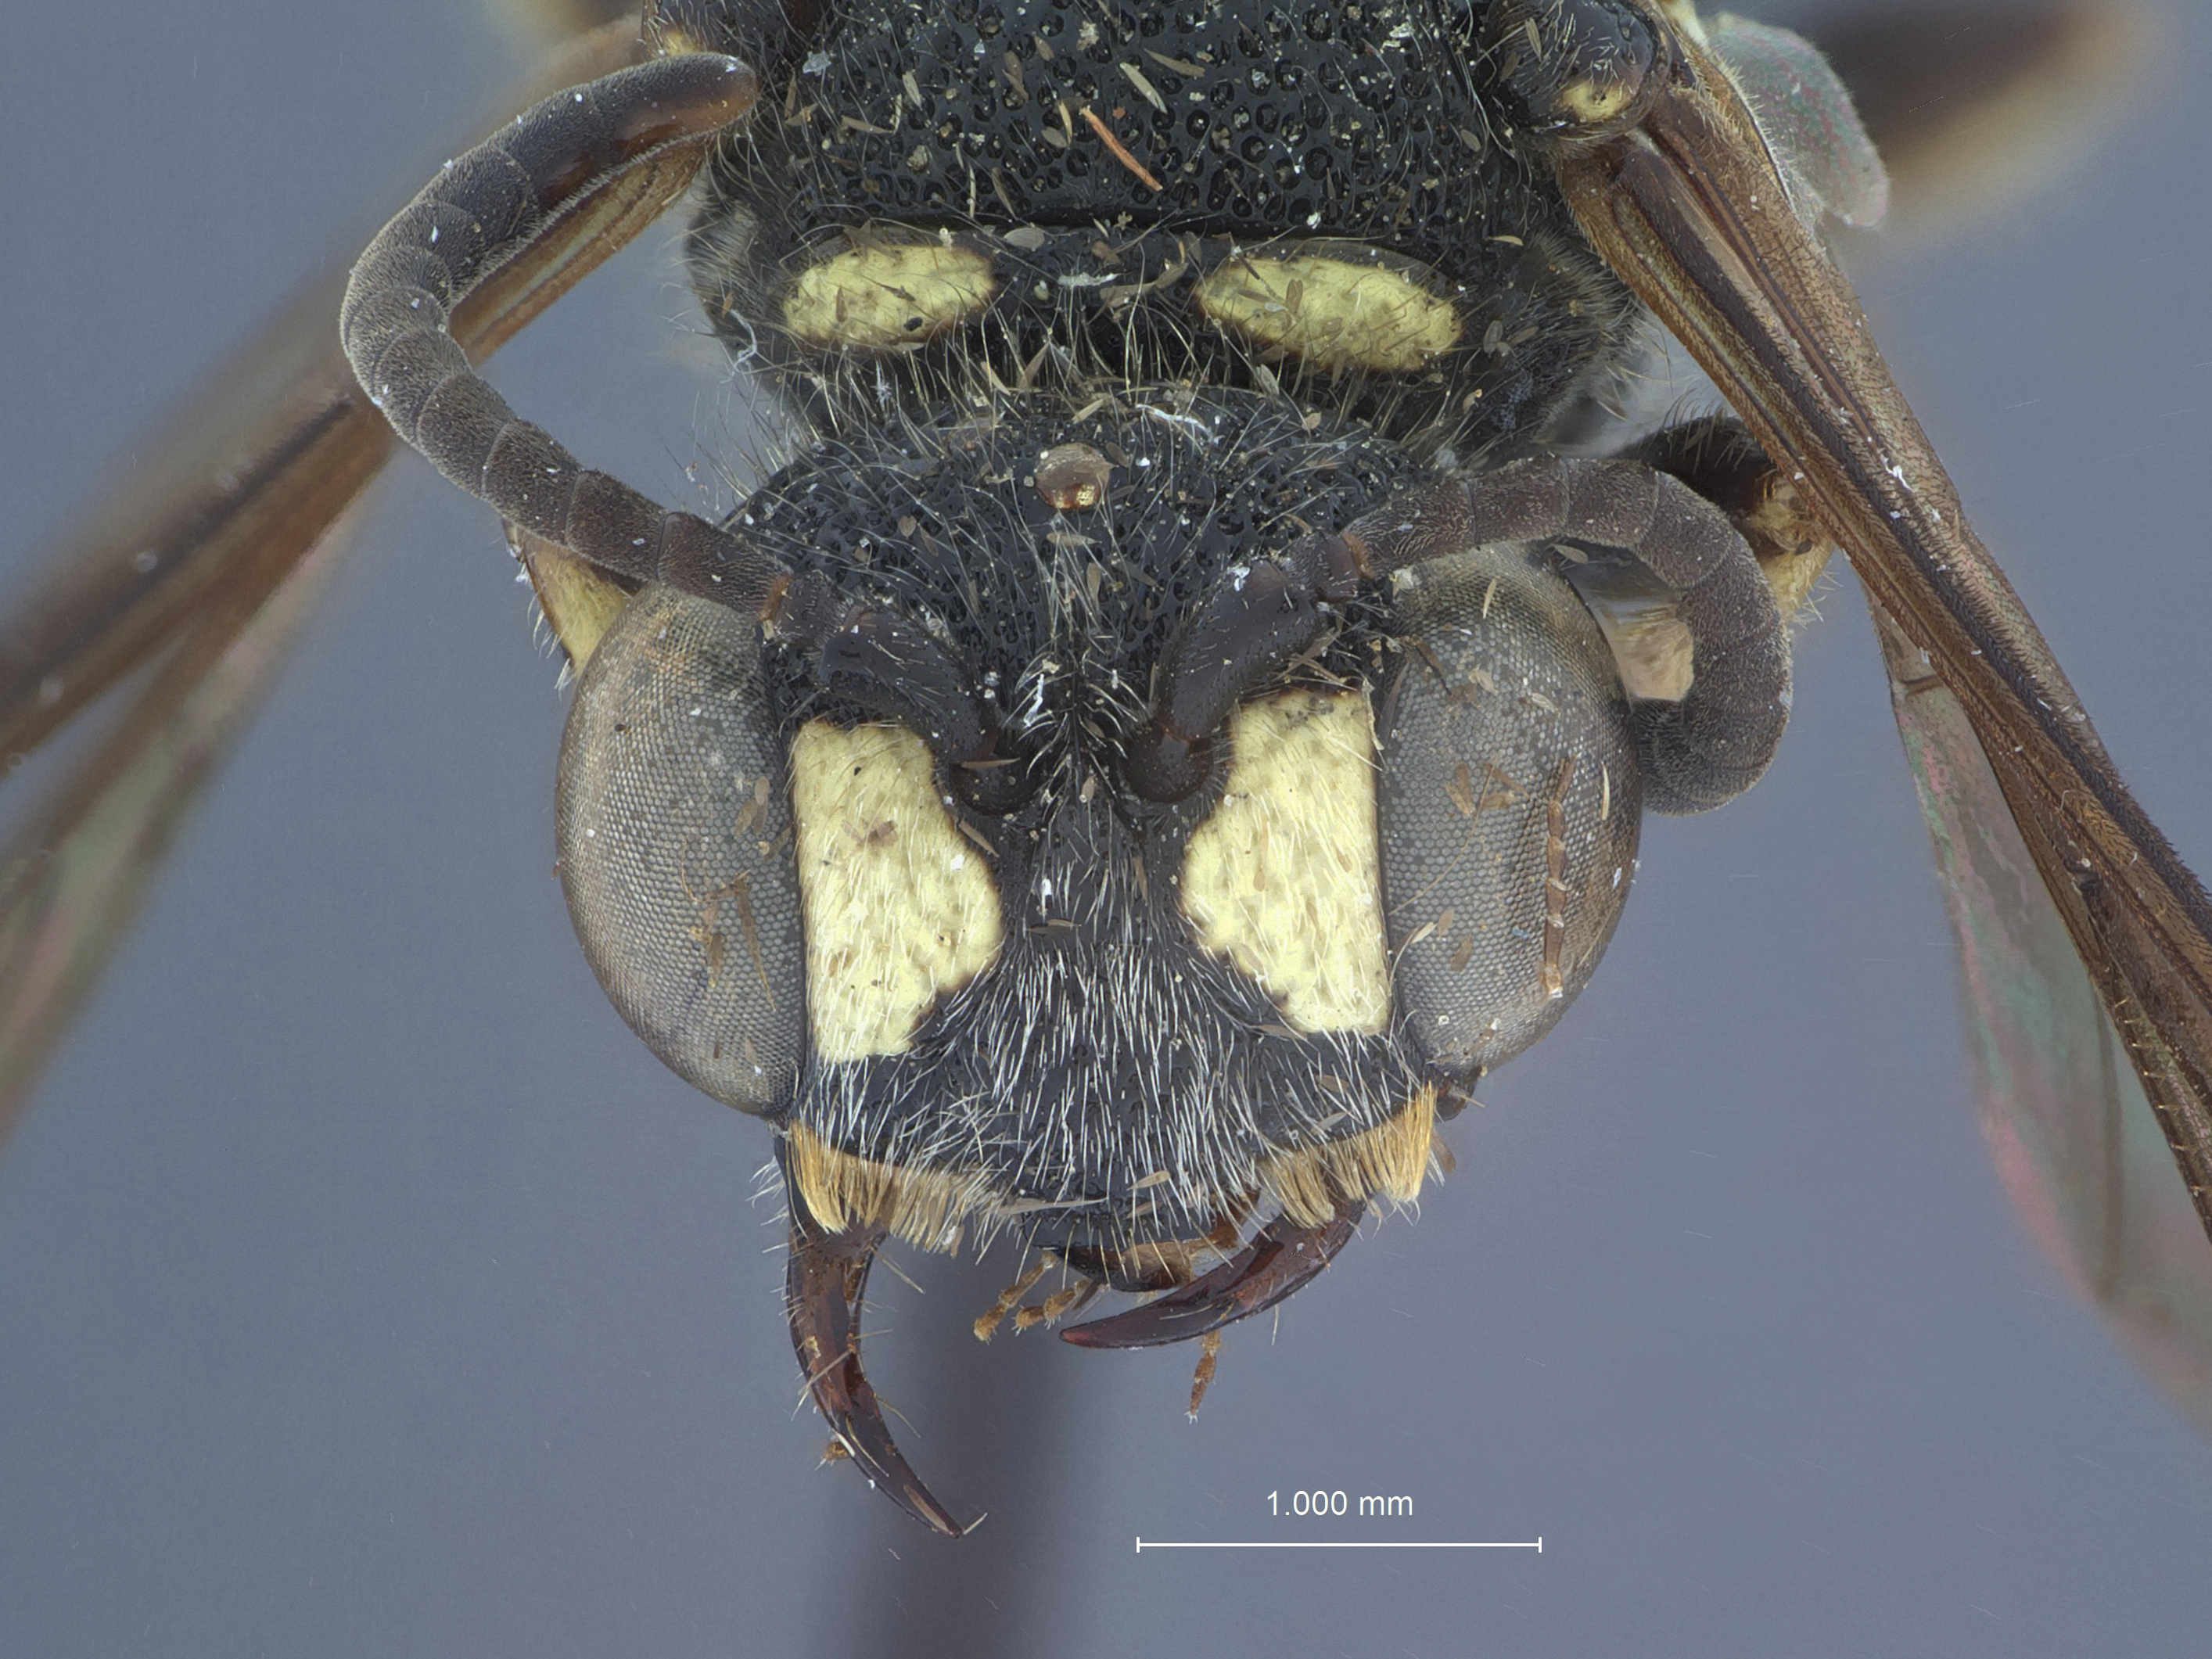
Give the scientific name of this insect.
Cerceris fumipennis
